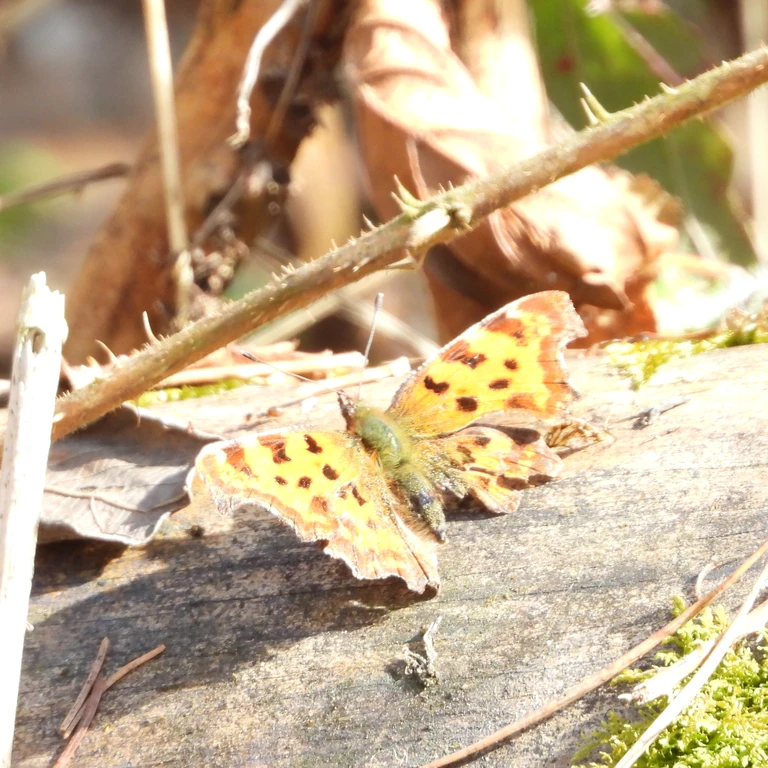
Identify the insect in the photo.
Polygonia c-album
